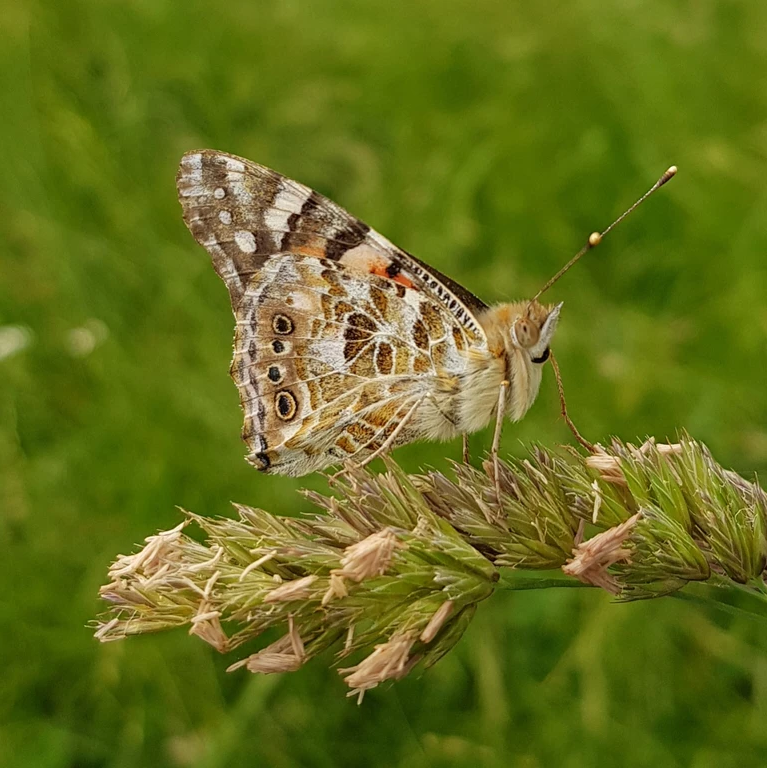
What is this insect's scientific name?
Vanessa cardui
